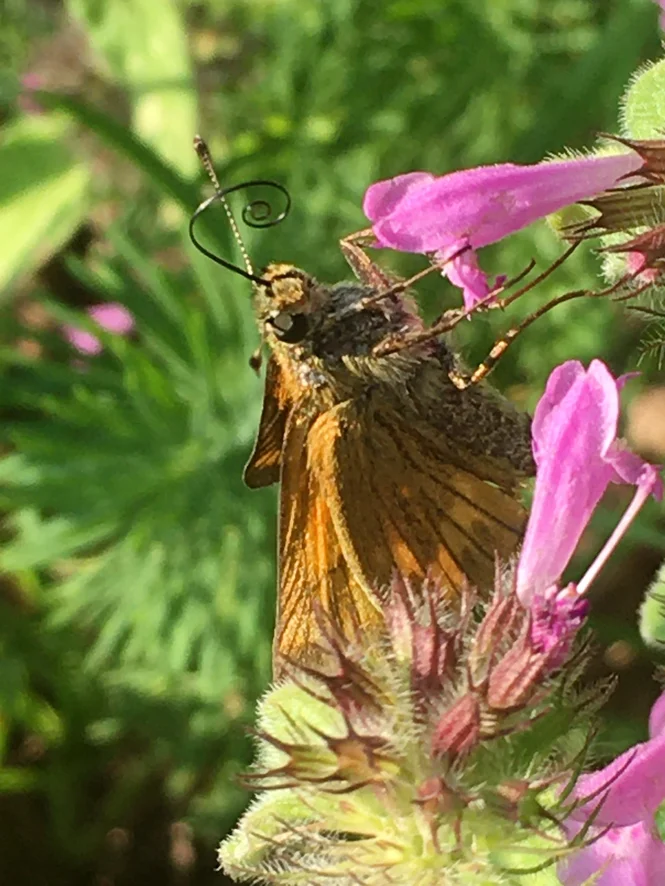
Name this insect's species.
Ochlodes sylvanus (also Ochlodes venata)
